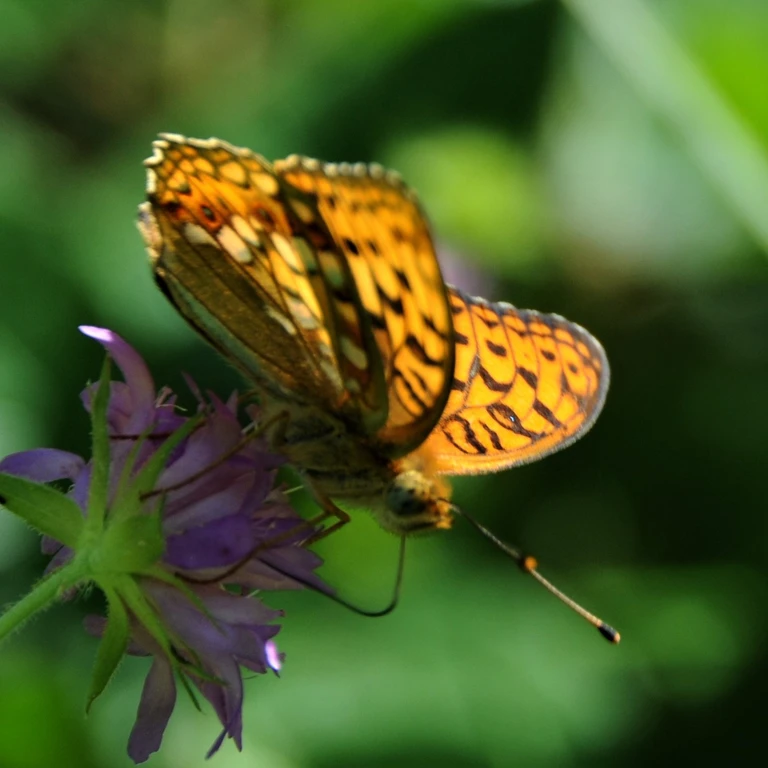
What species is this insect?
Fabriciana adippe
